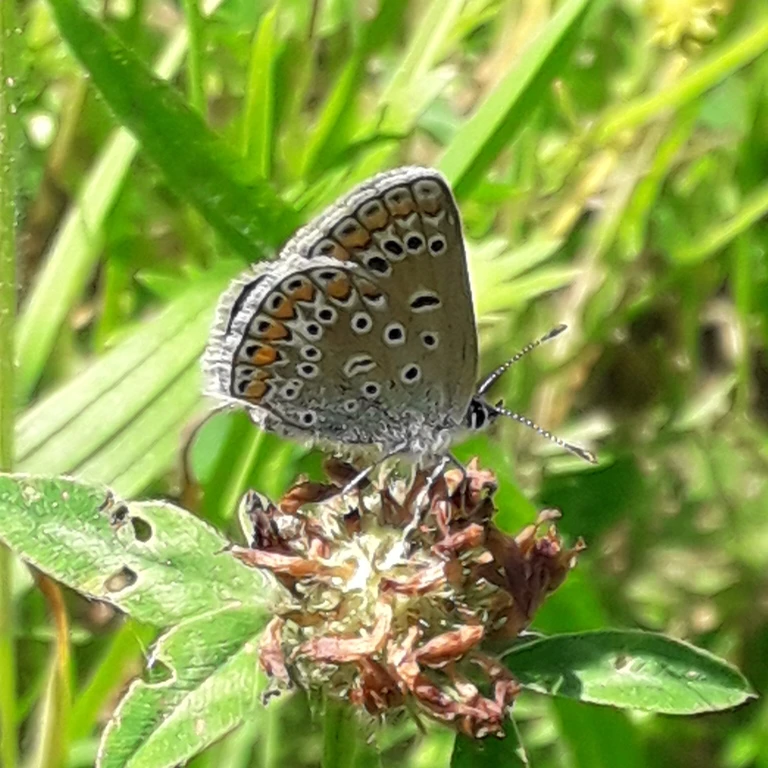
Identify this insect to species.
Polyommatus icarus
